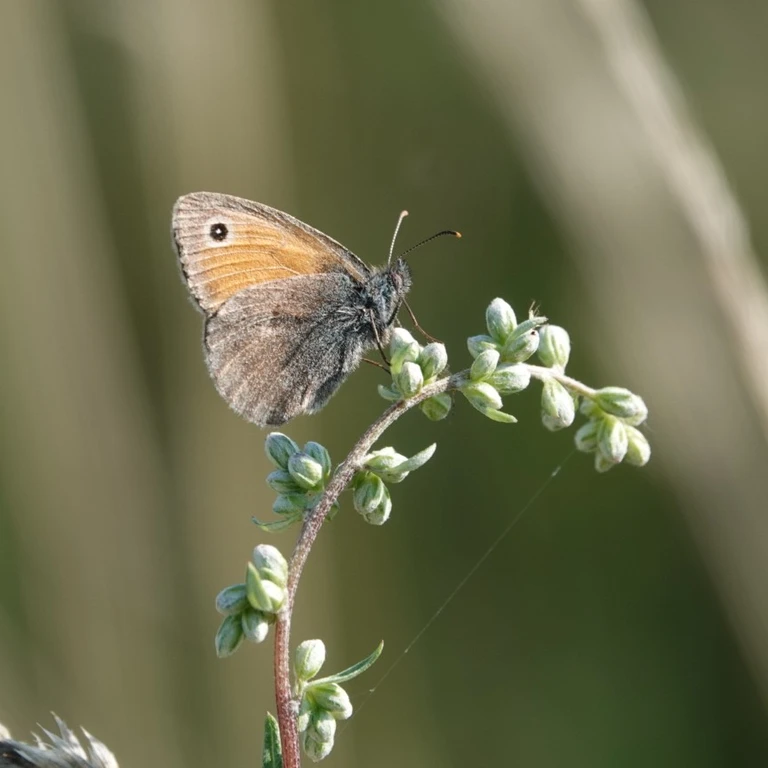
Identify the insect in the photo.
Coenonympha pamphilus
